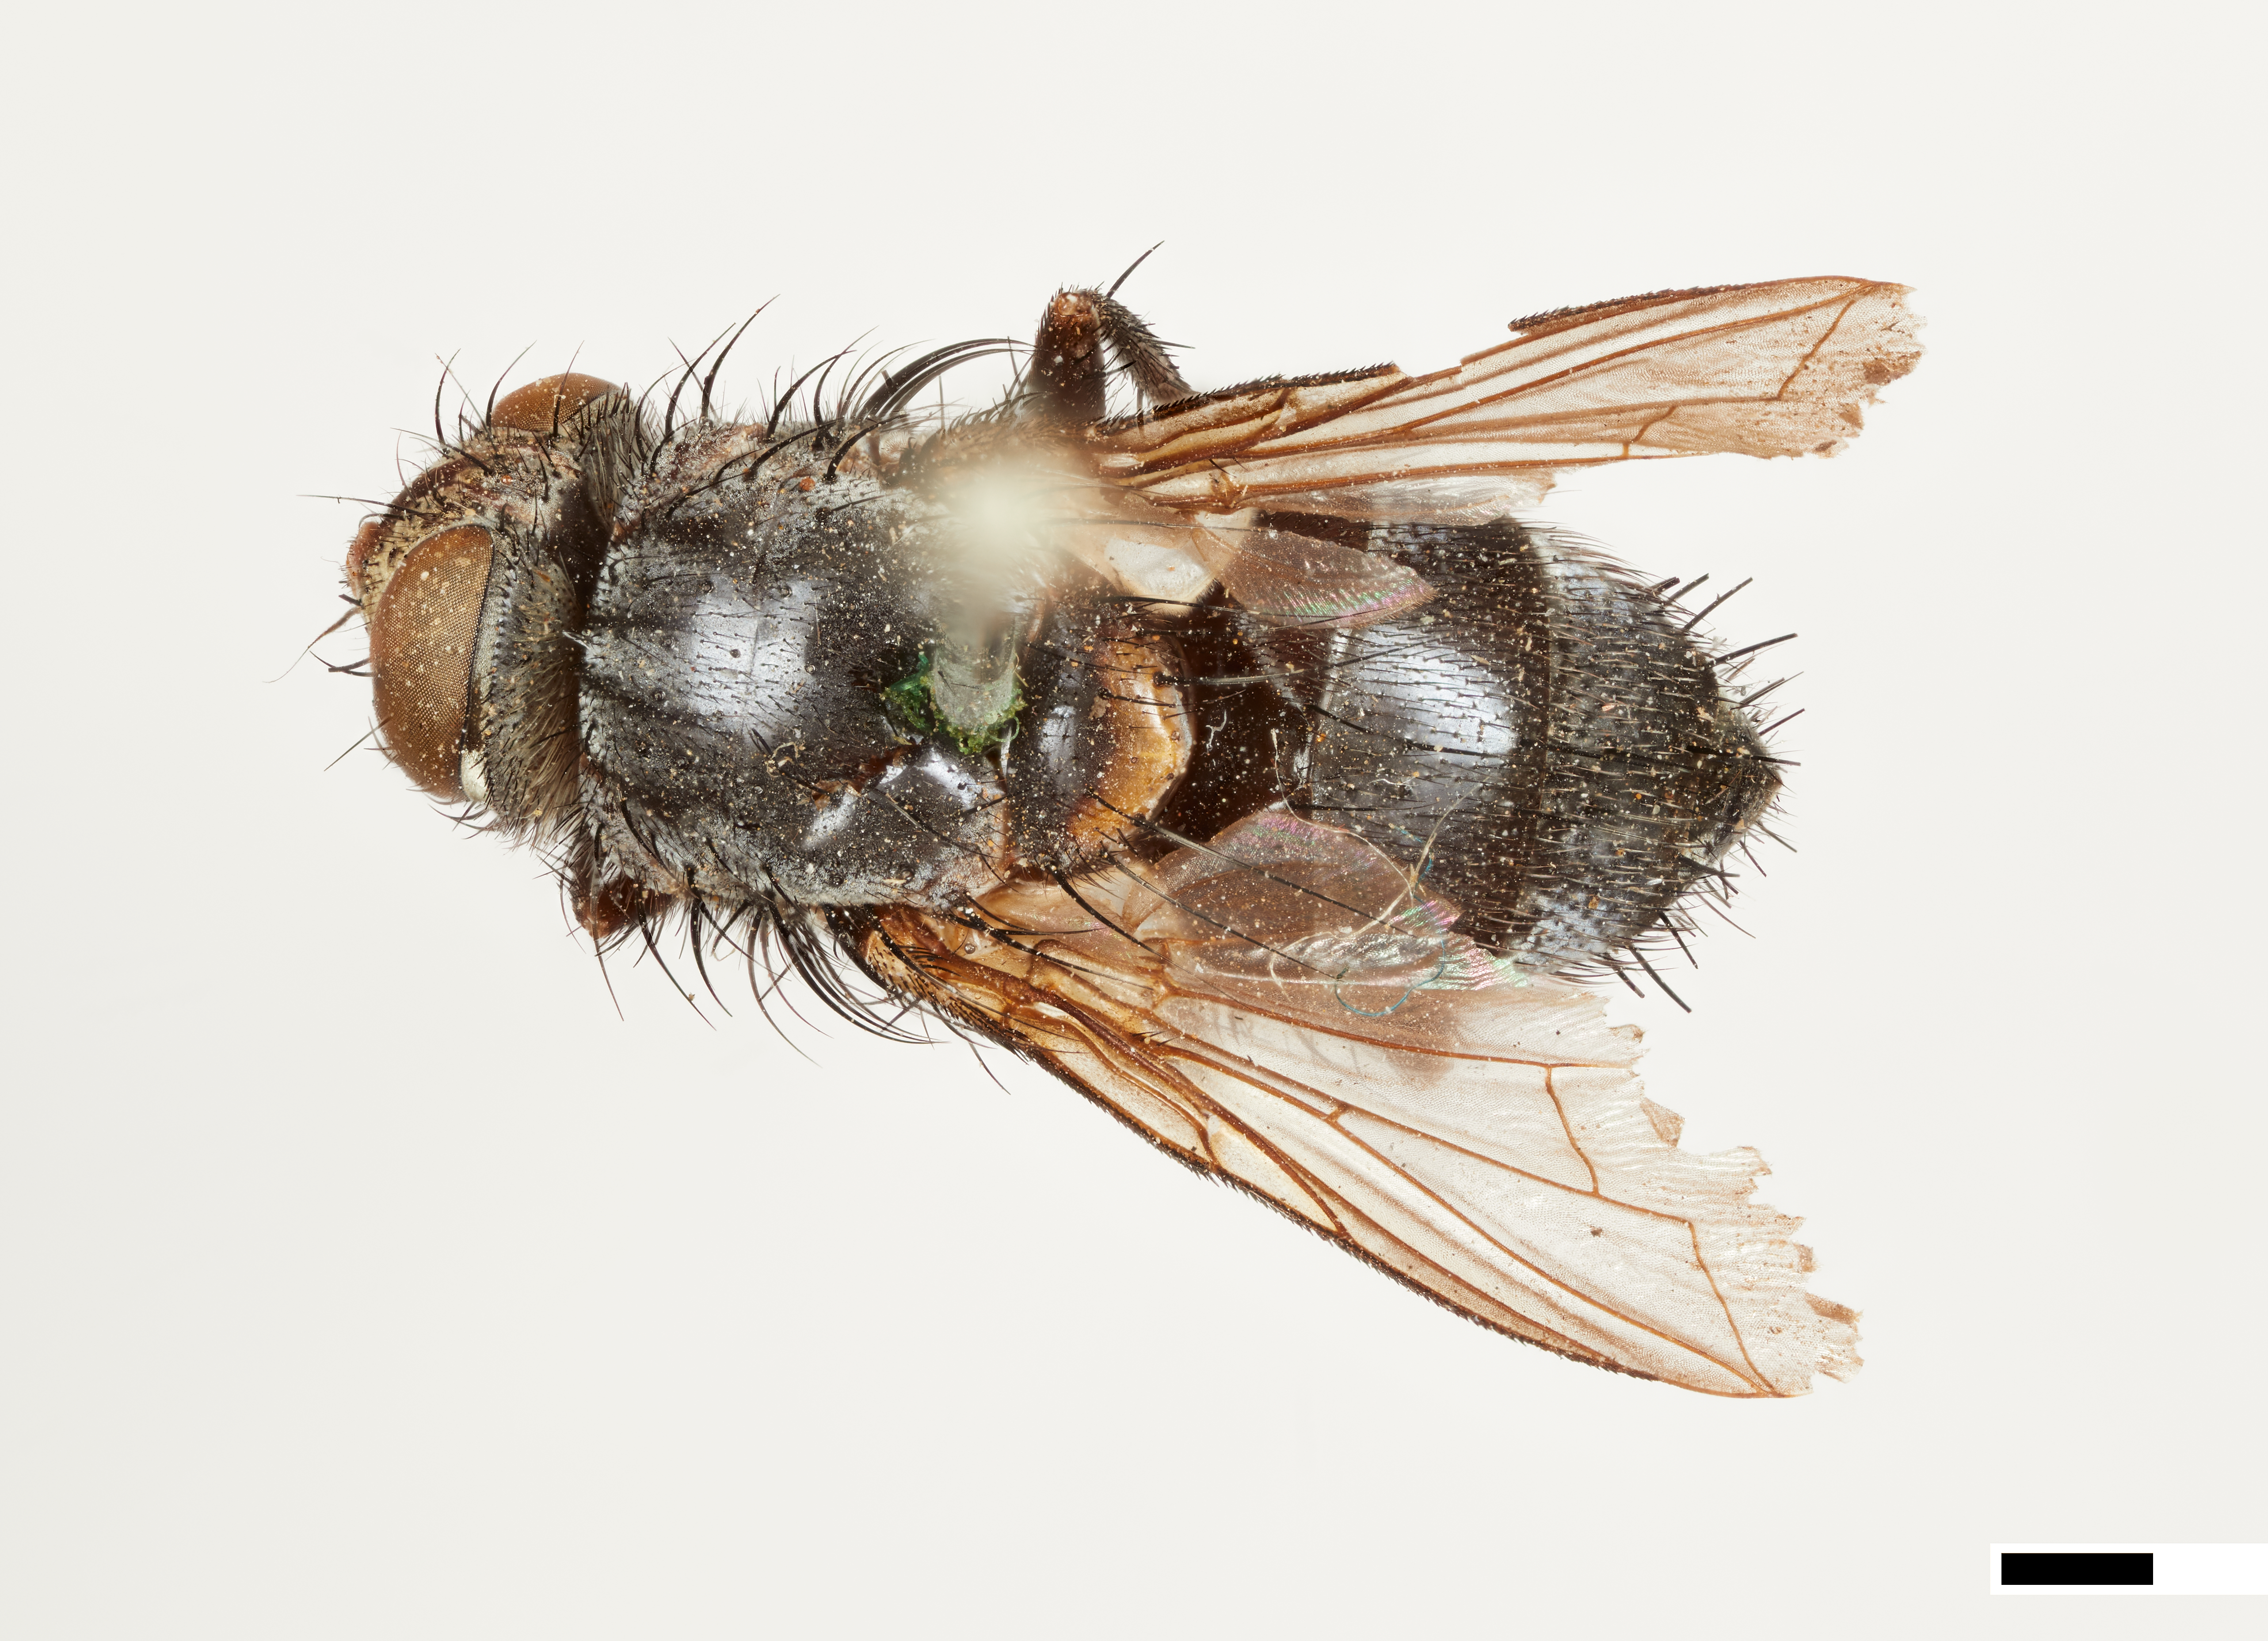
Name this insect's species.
Sturmia occidentalis
